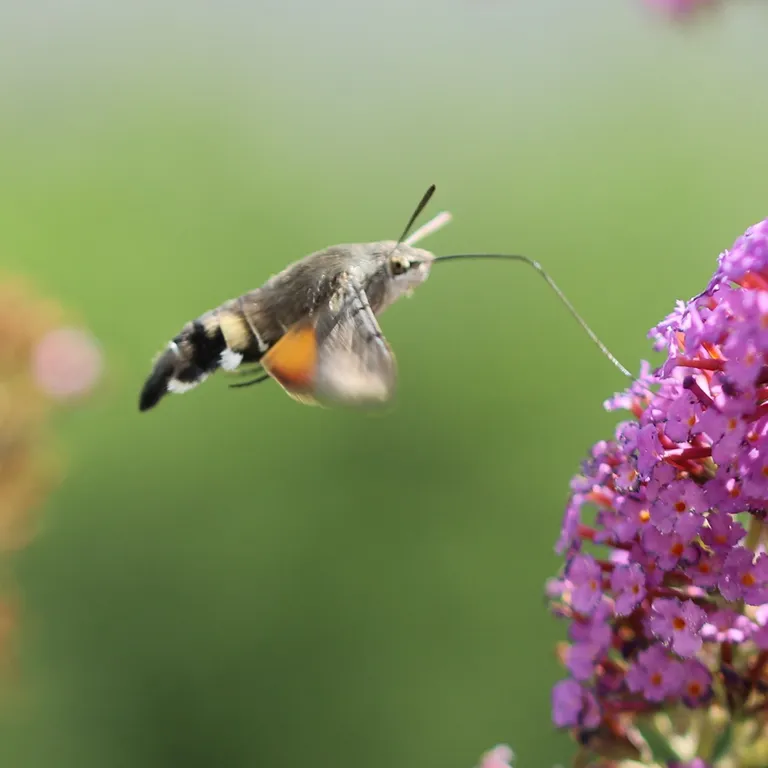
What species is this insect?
Macroglossum stellatarum
